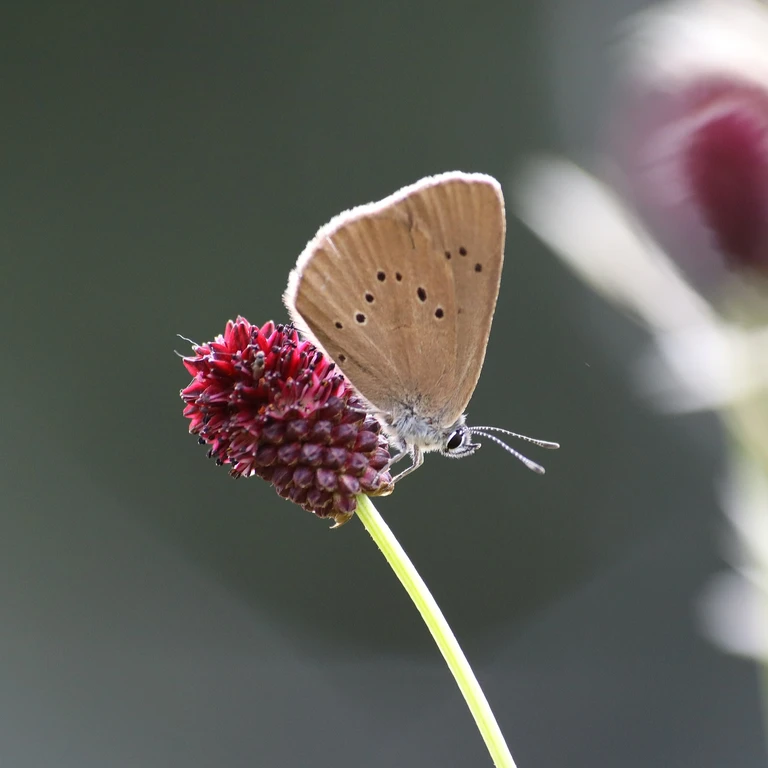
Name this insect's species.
Phengaris nausithous (also Maculinea nausithous)
